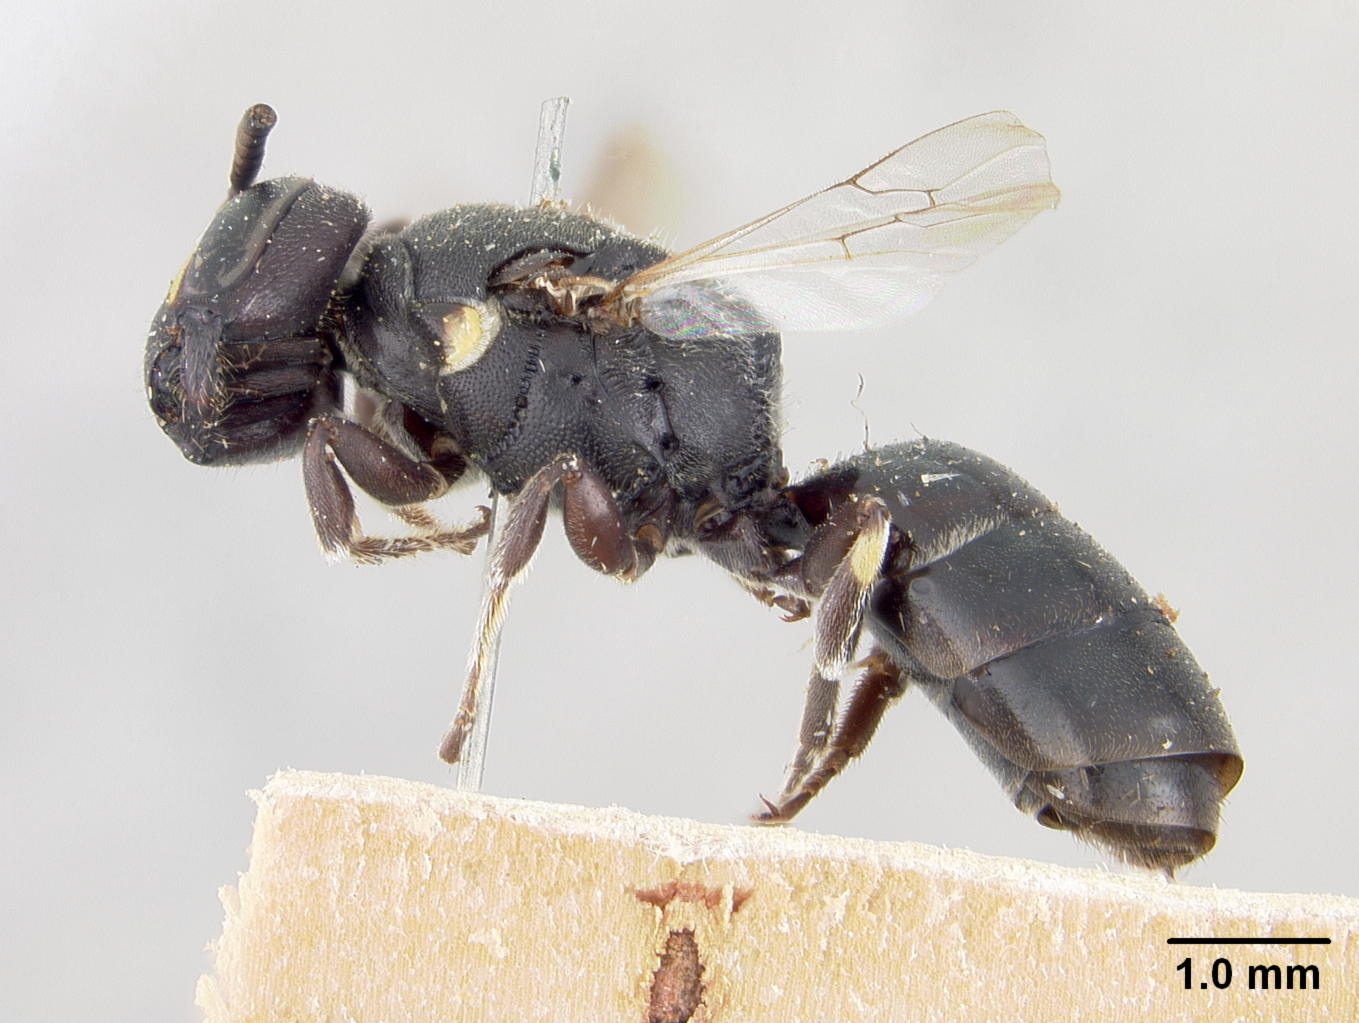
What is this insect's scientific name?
Prosopis melitina
